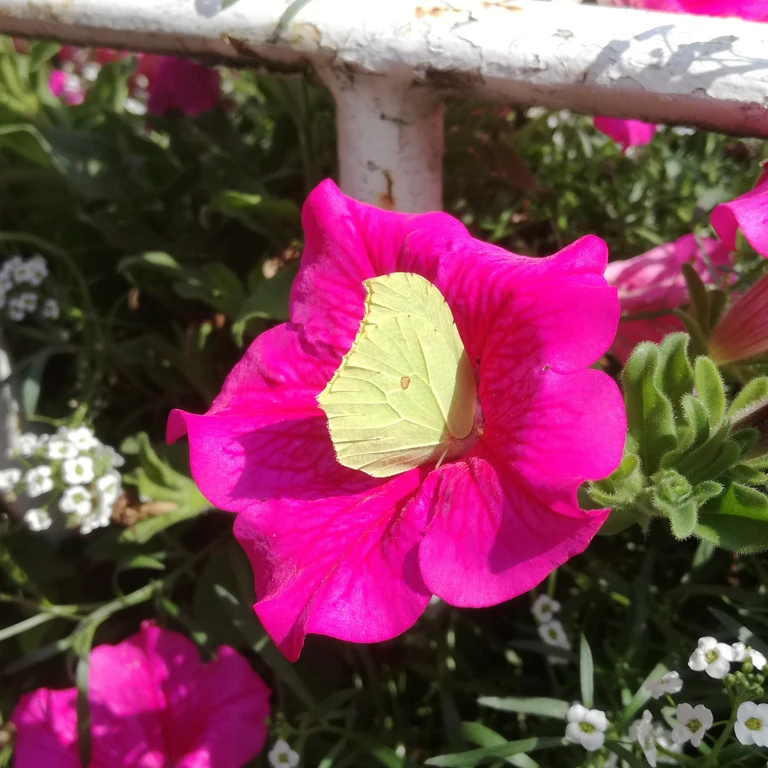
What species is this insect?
Gonepteryx rhamni
